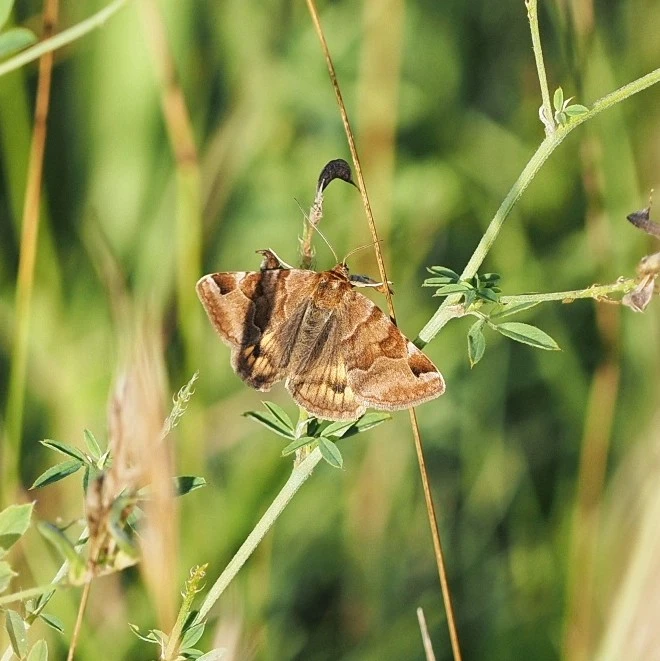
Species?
Euclidia glyphica
